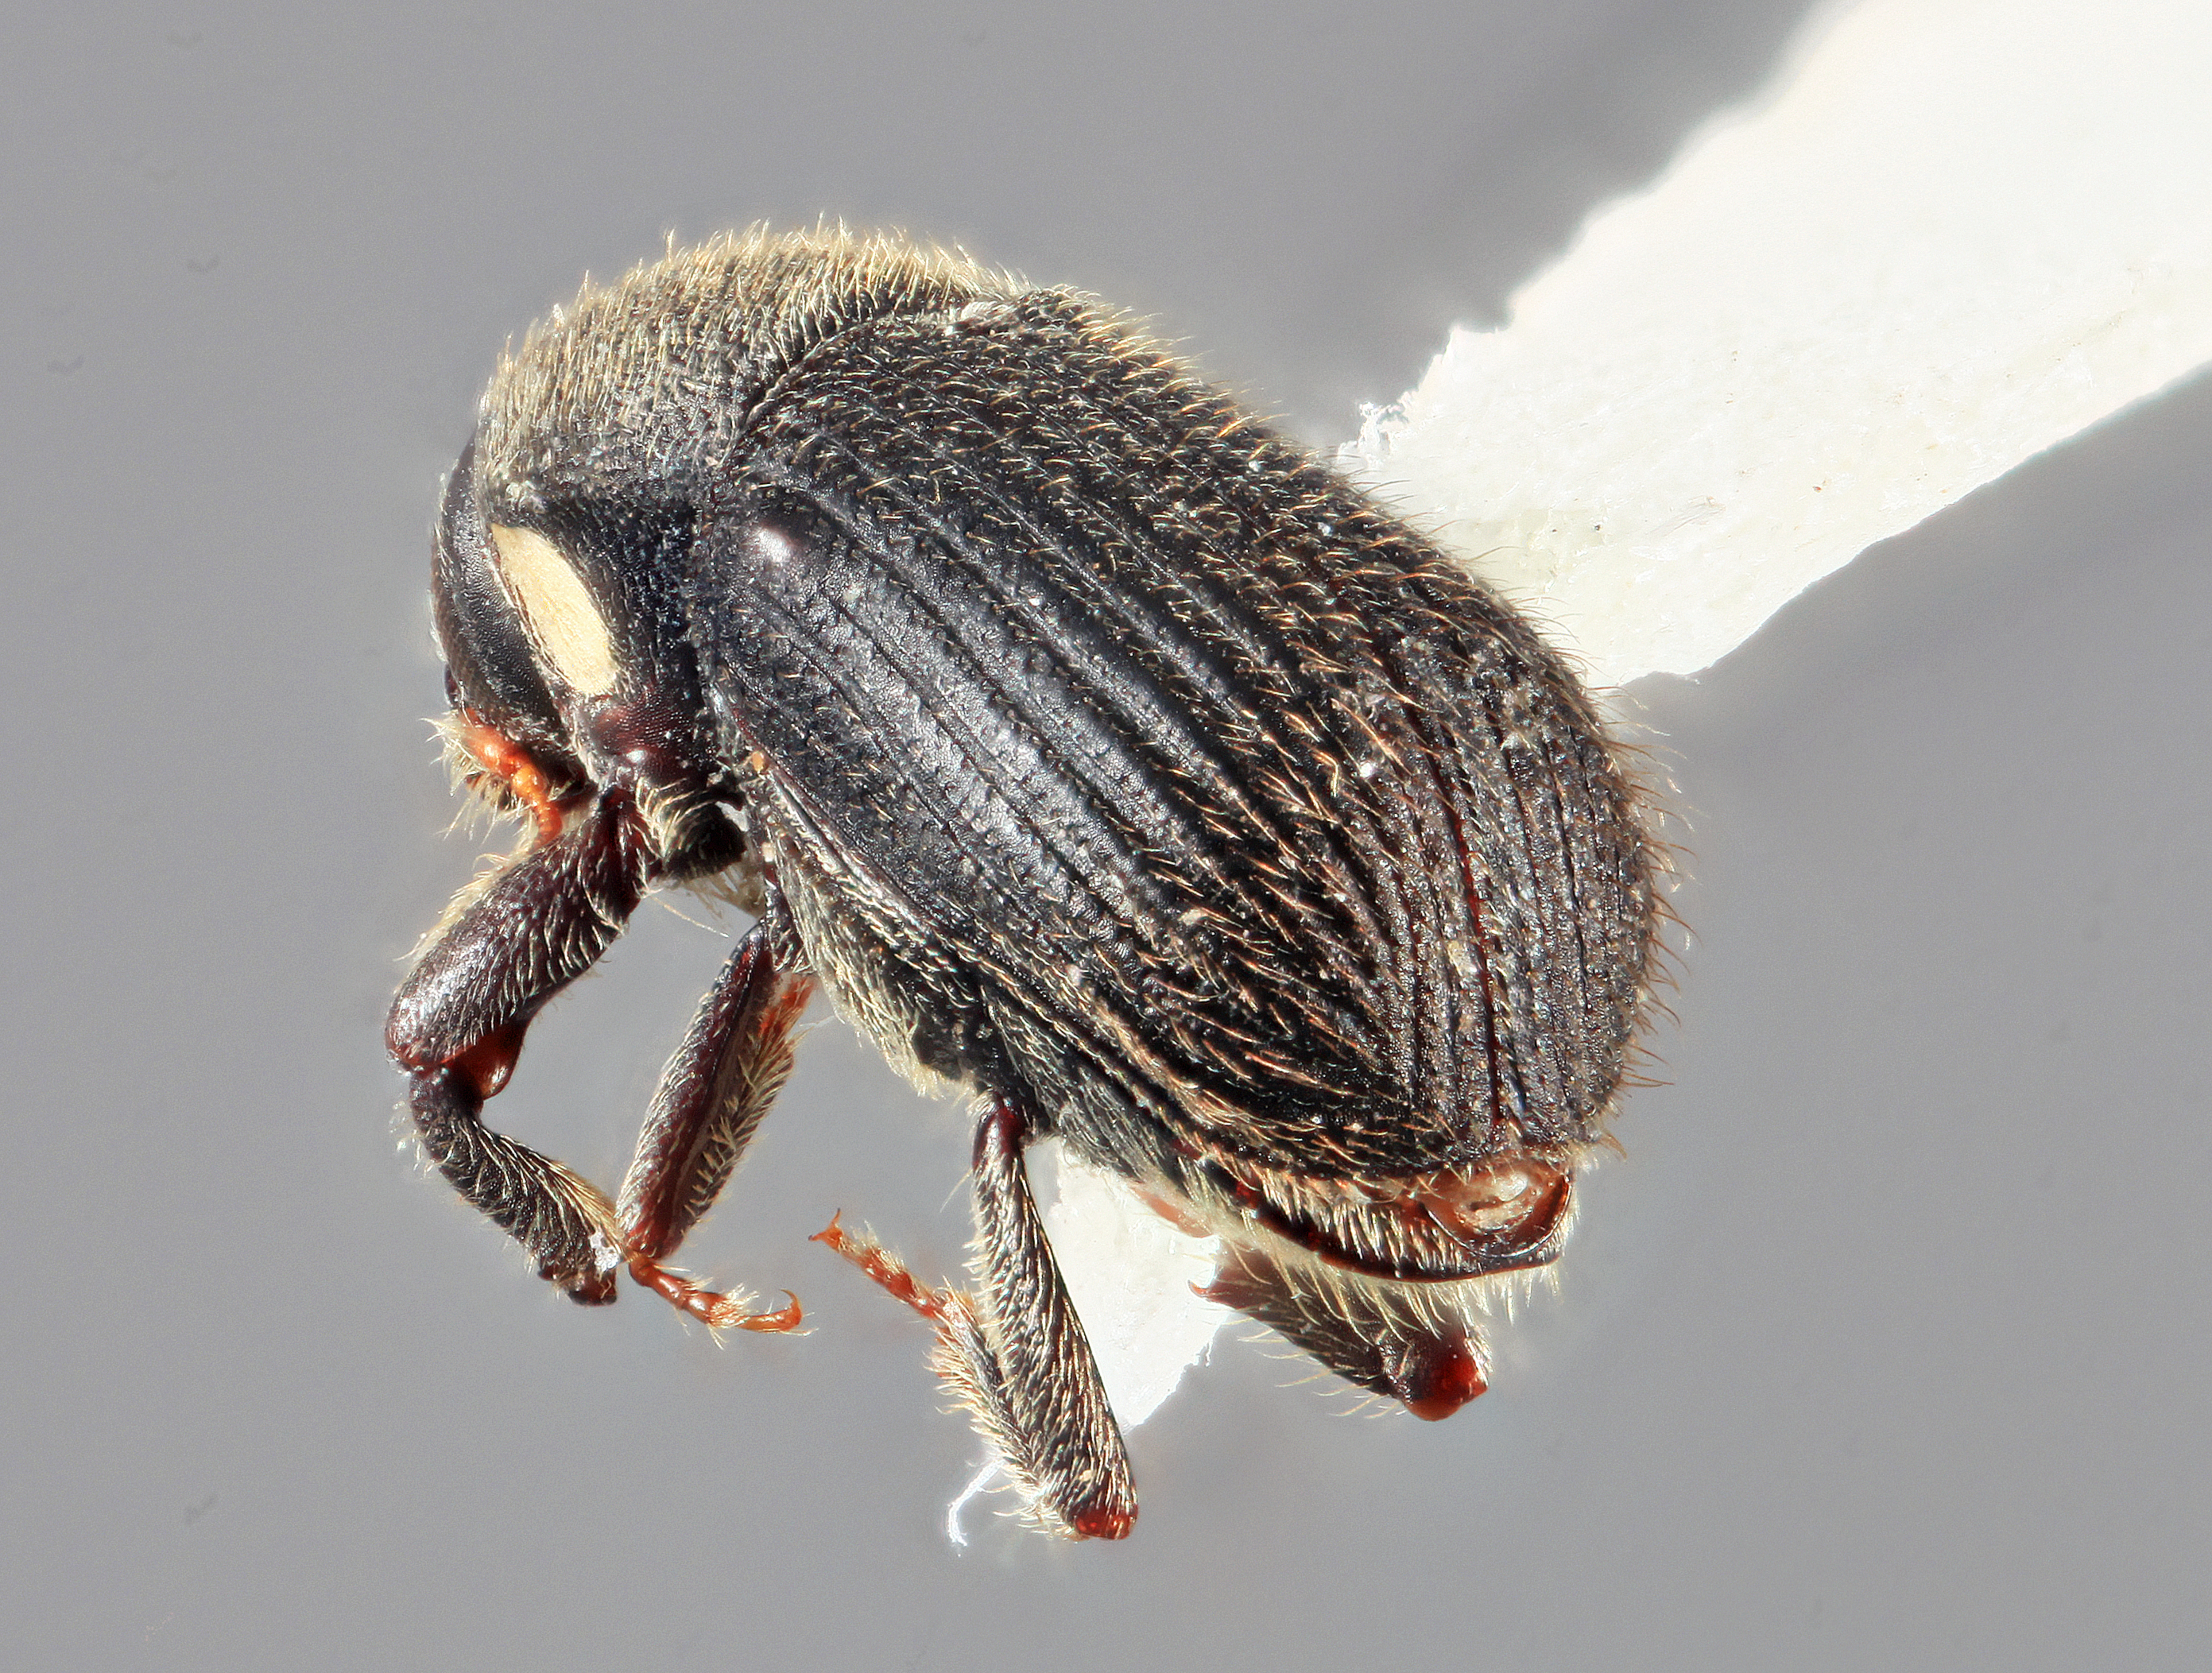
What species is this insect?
Bothrosternus hirsutus
